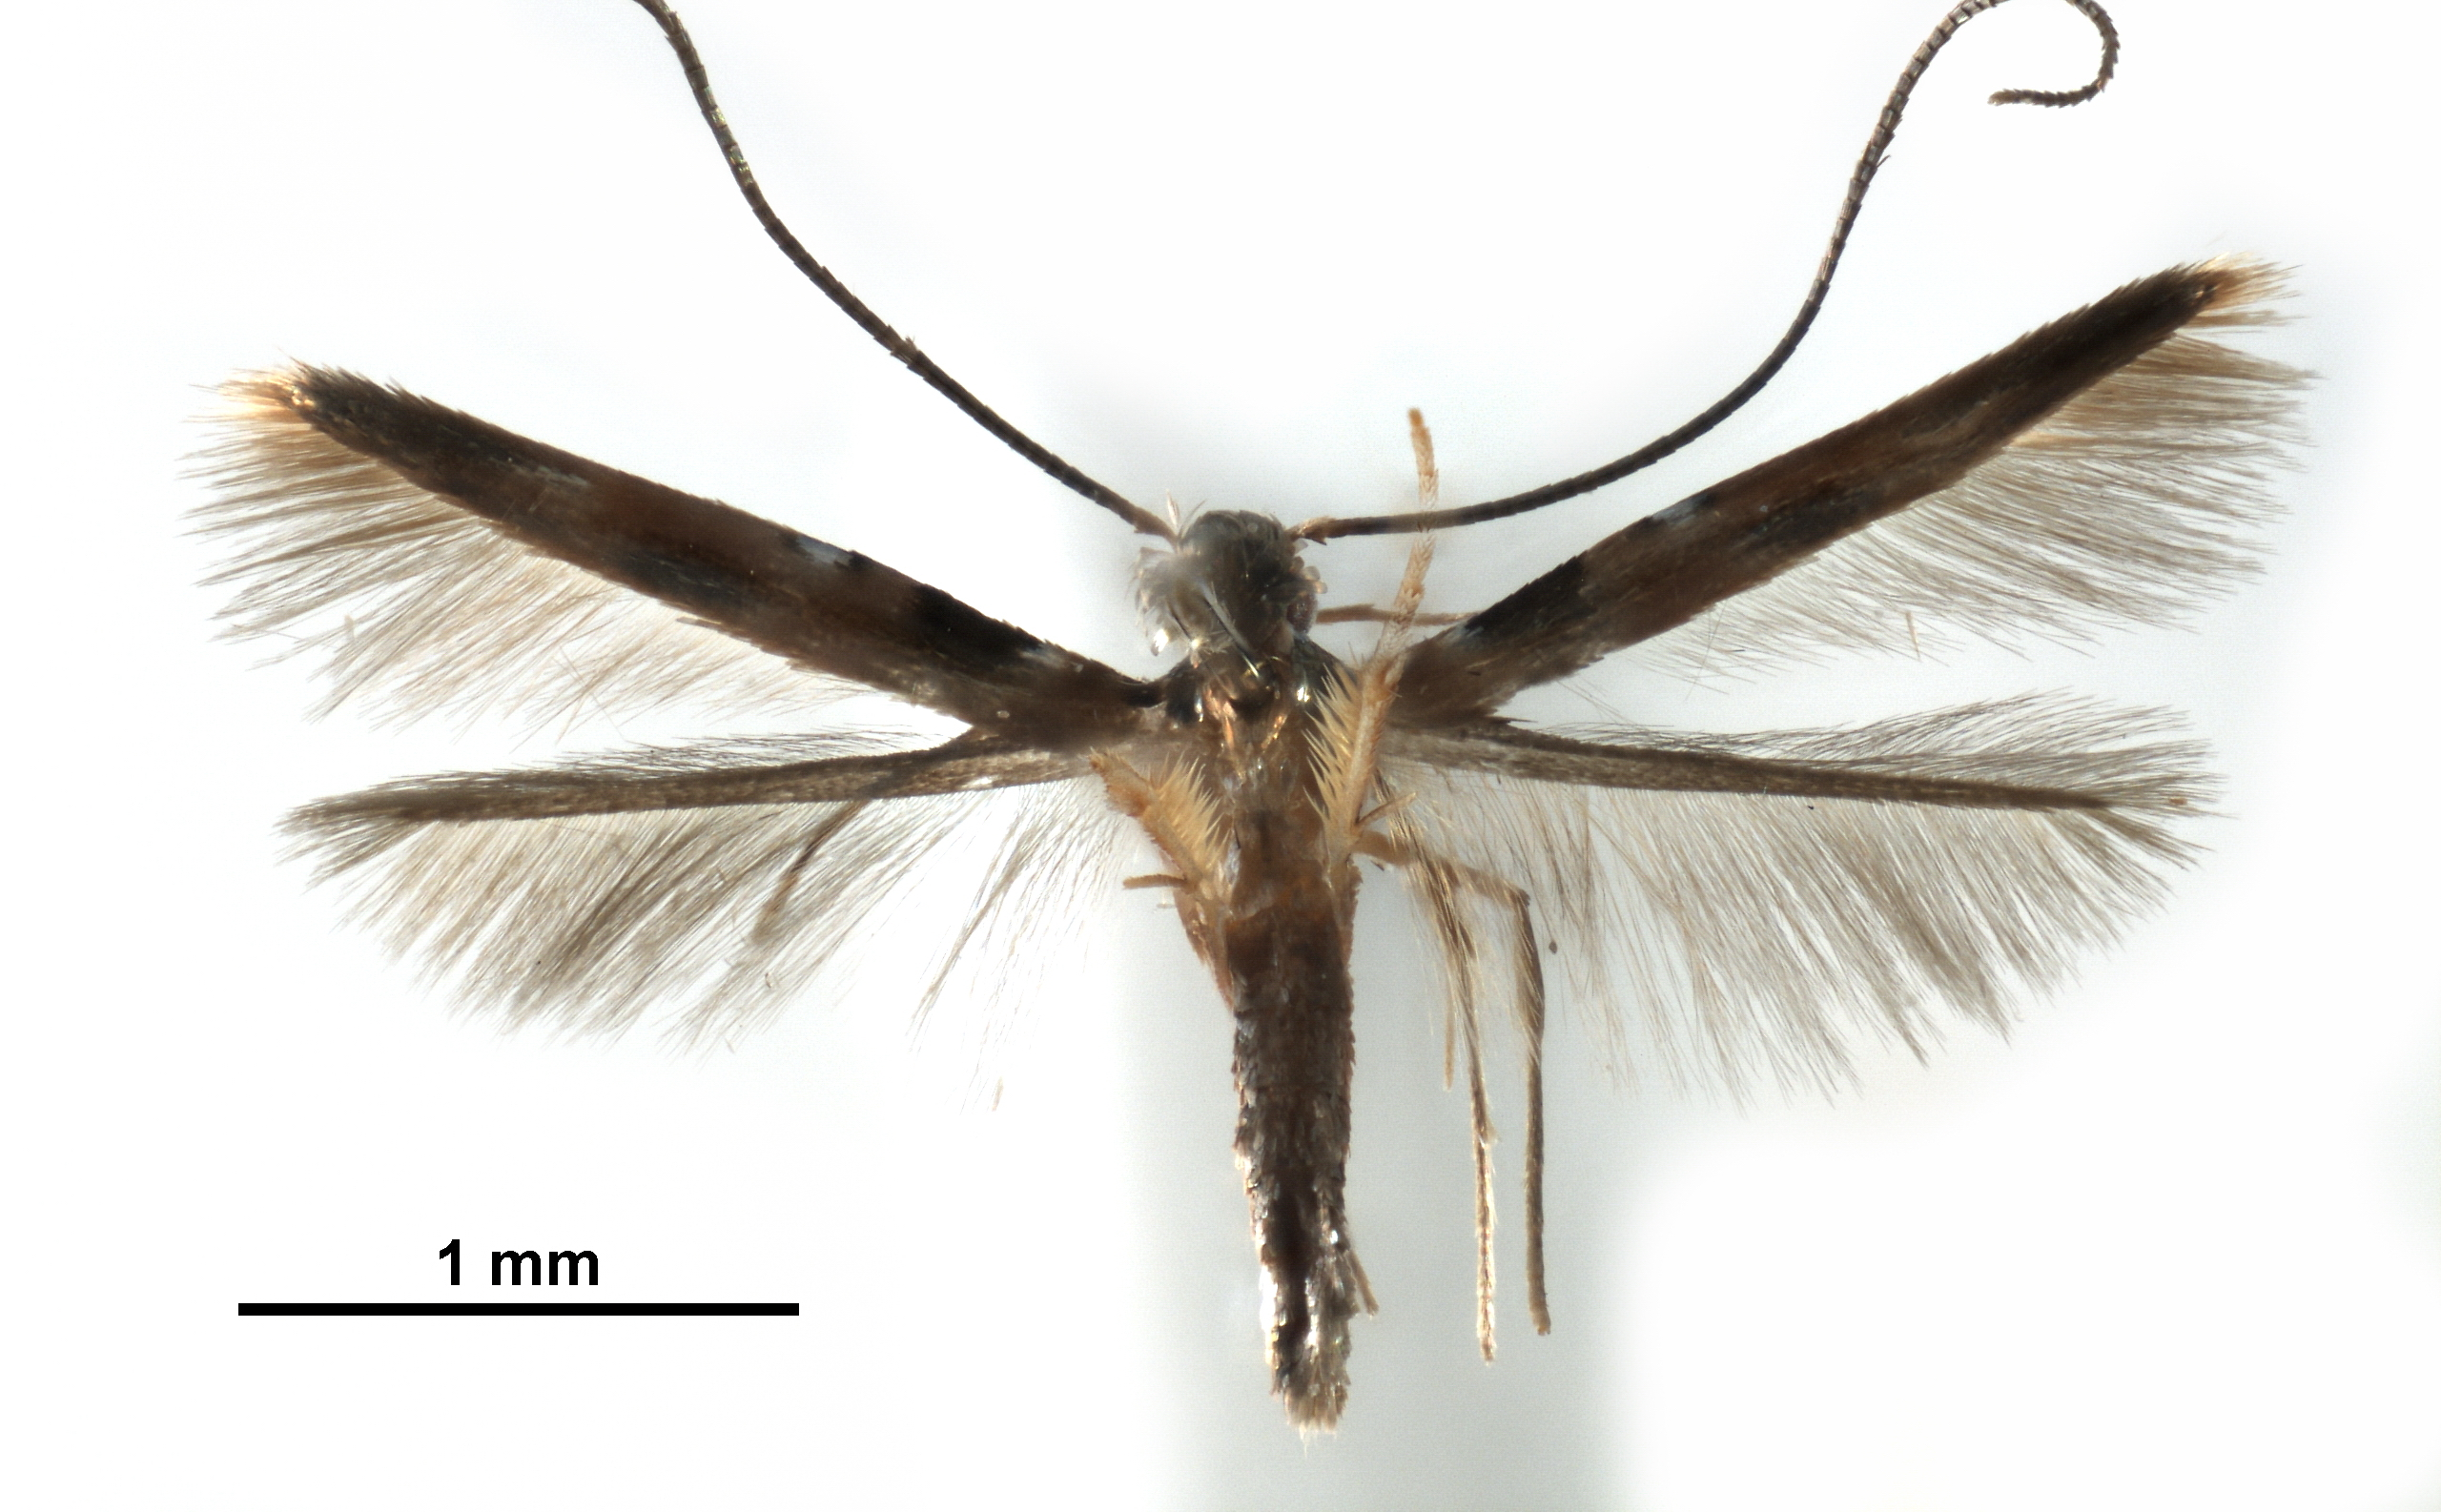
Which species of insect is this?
Chrysocercops castanopsidis
